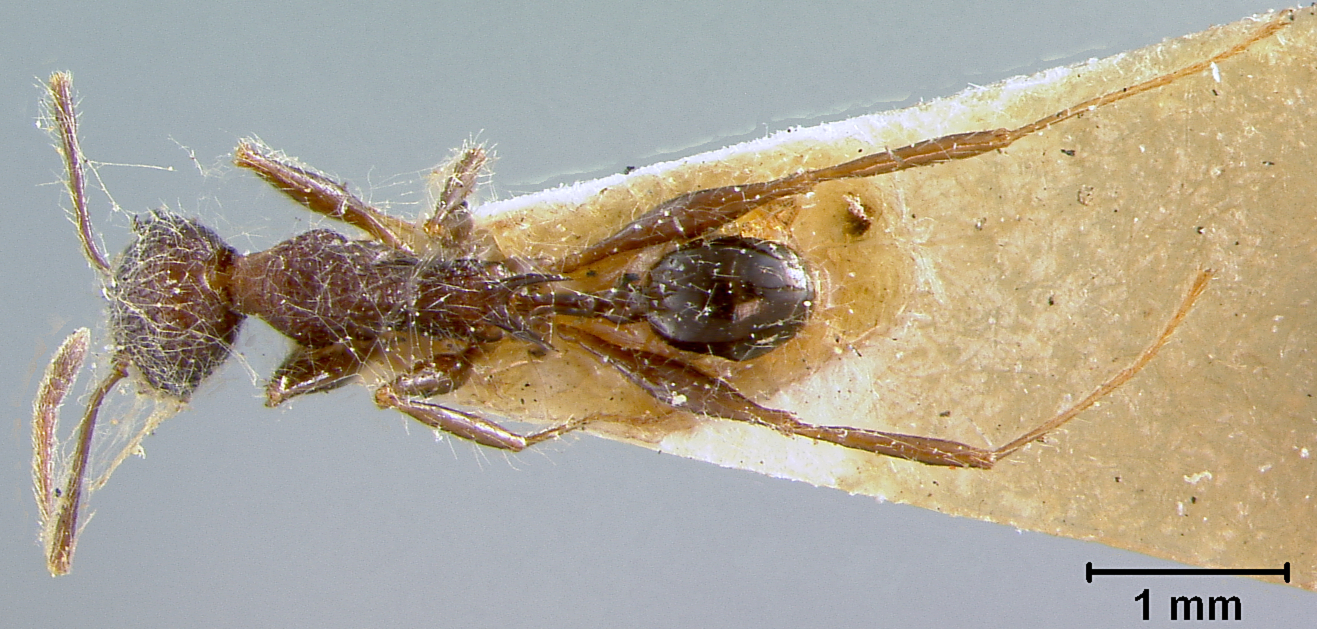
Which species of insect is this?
Macromischa cressoni
